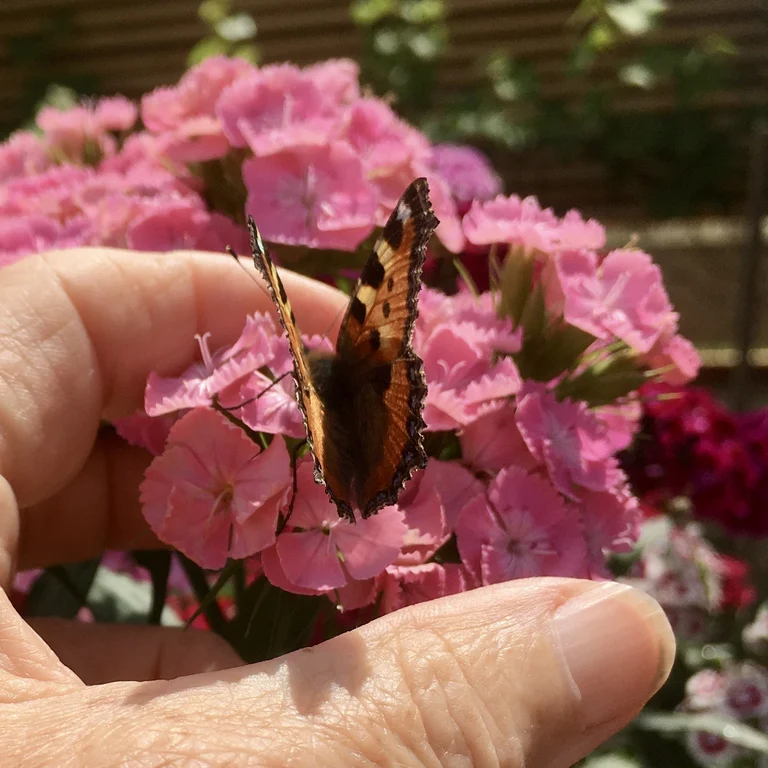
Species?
Aglais urticae
